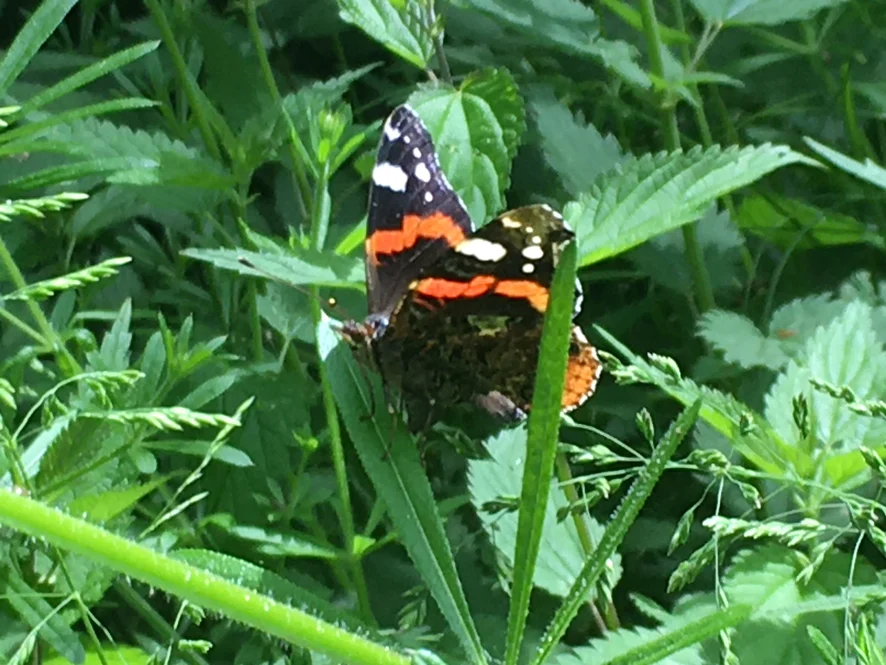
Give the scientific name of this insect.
Vanessa atalanta
